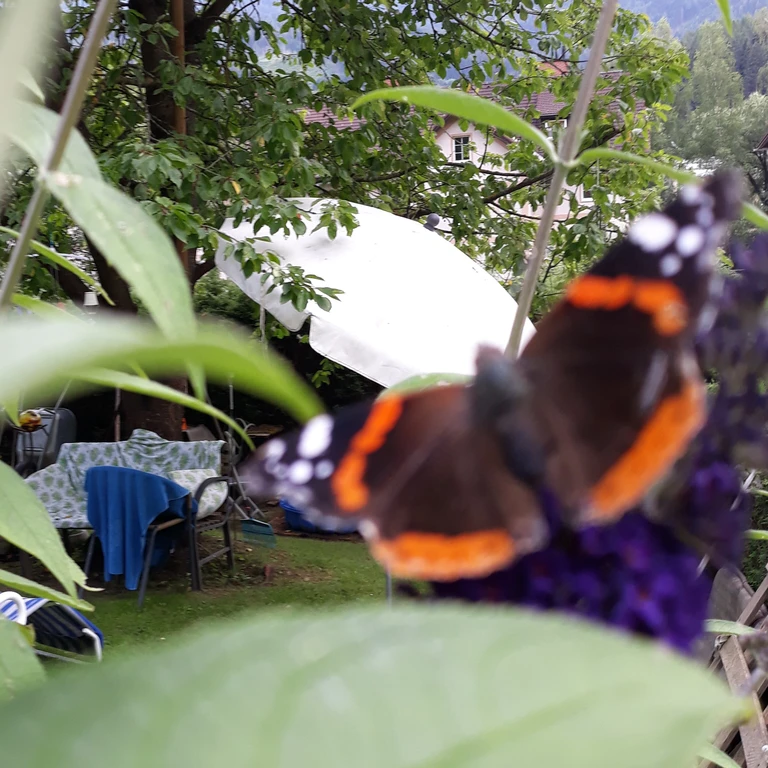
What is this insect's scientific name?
Vanessa atalanta
